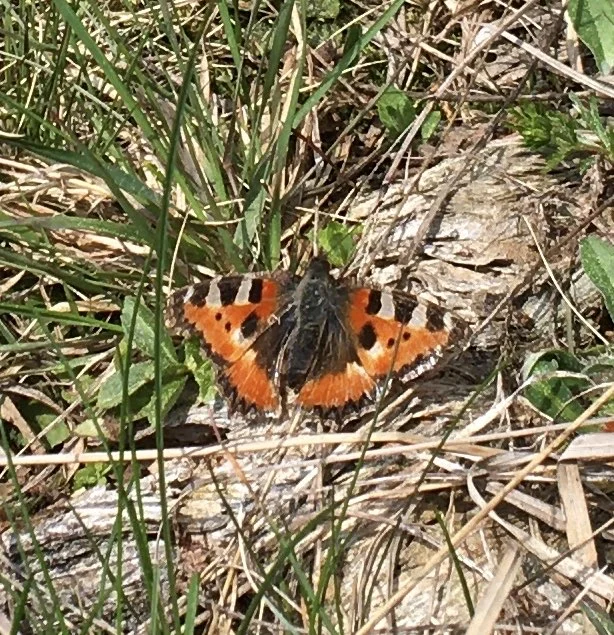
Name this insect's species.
Aglais urticae
